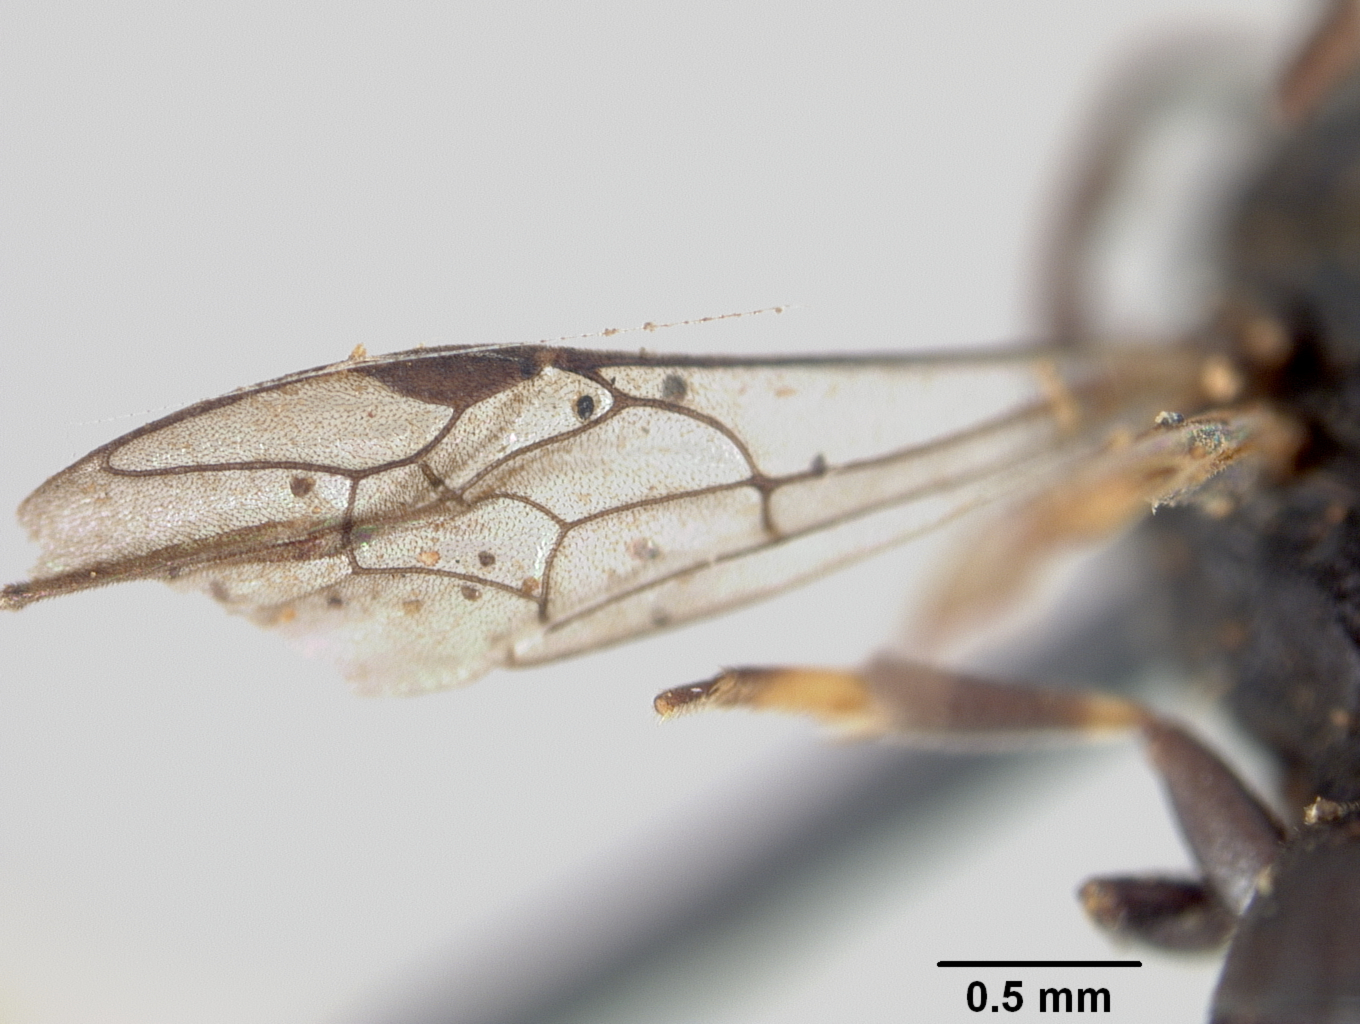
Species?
Hylaeus oregonensis
